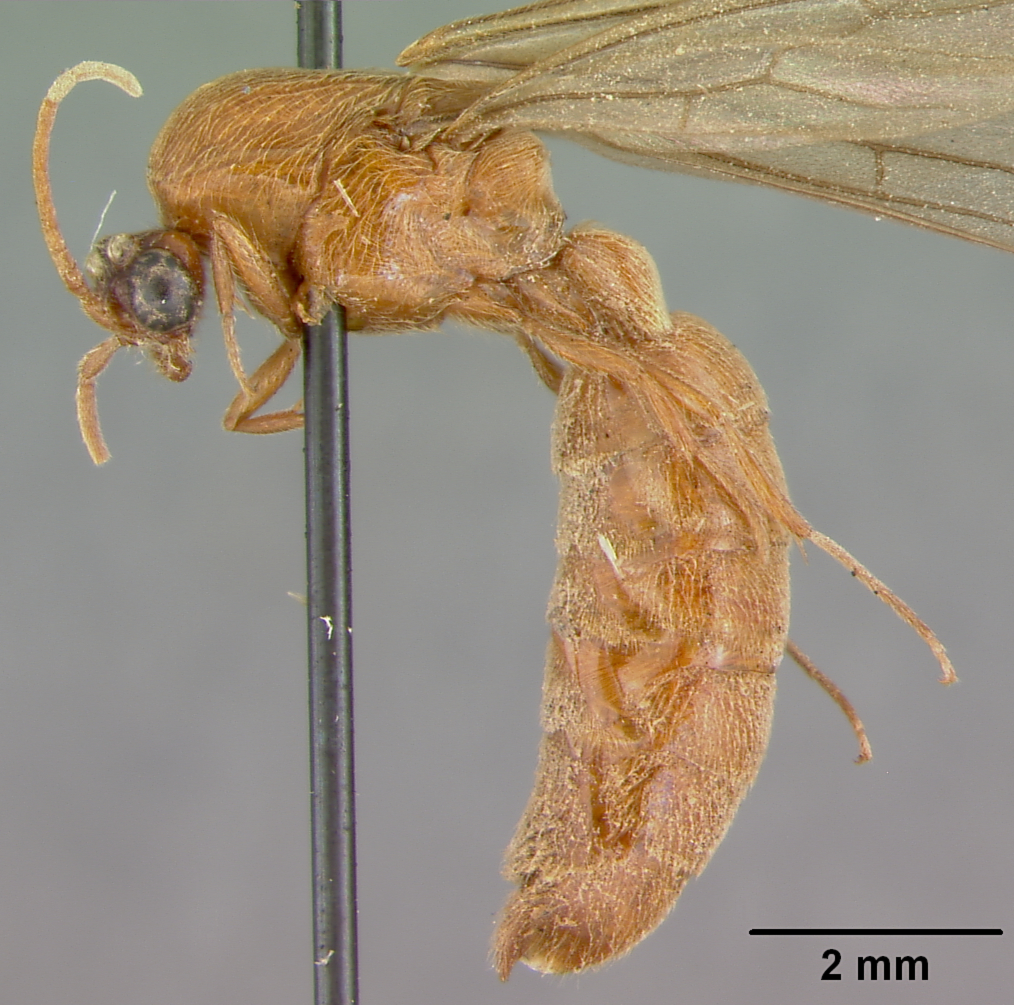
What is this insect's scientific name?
Neivamyrmex macropterus
